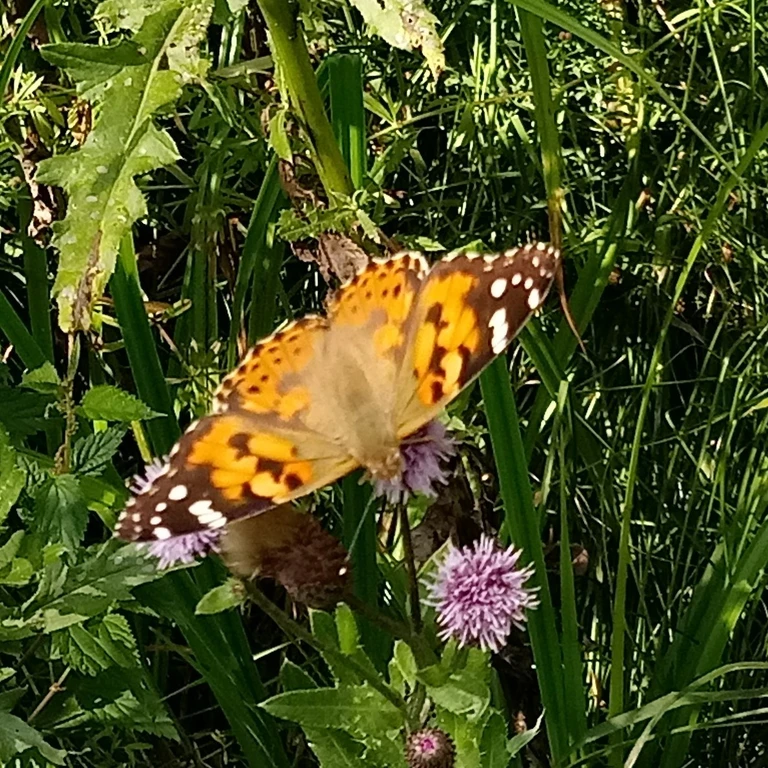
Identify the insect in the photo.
Vanessa cardui
